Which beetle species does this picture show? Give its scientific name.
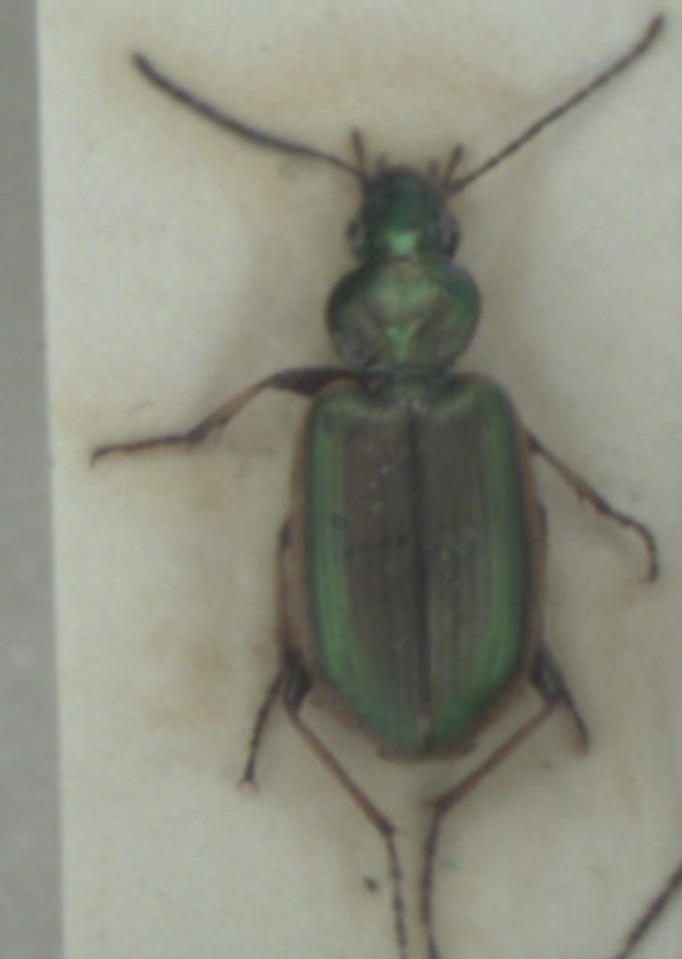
Agonum marginatum
